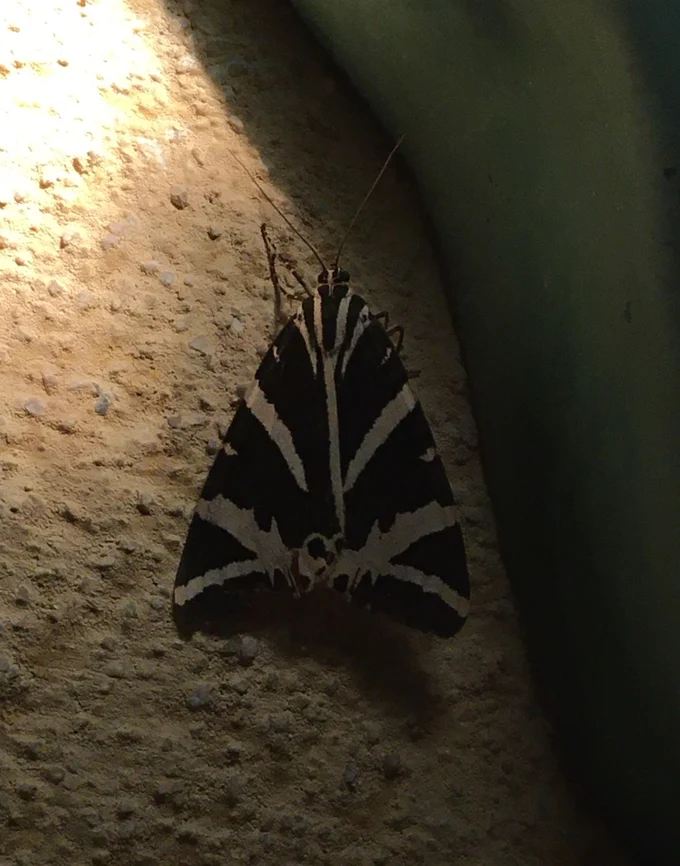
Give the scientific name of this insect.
Euplagia quadripunctaria
